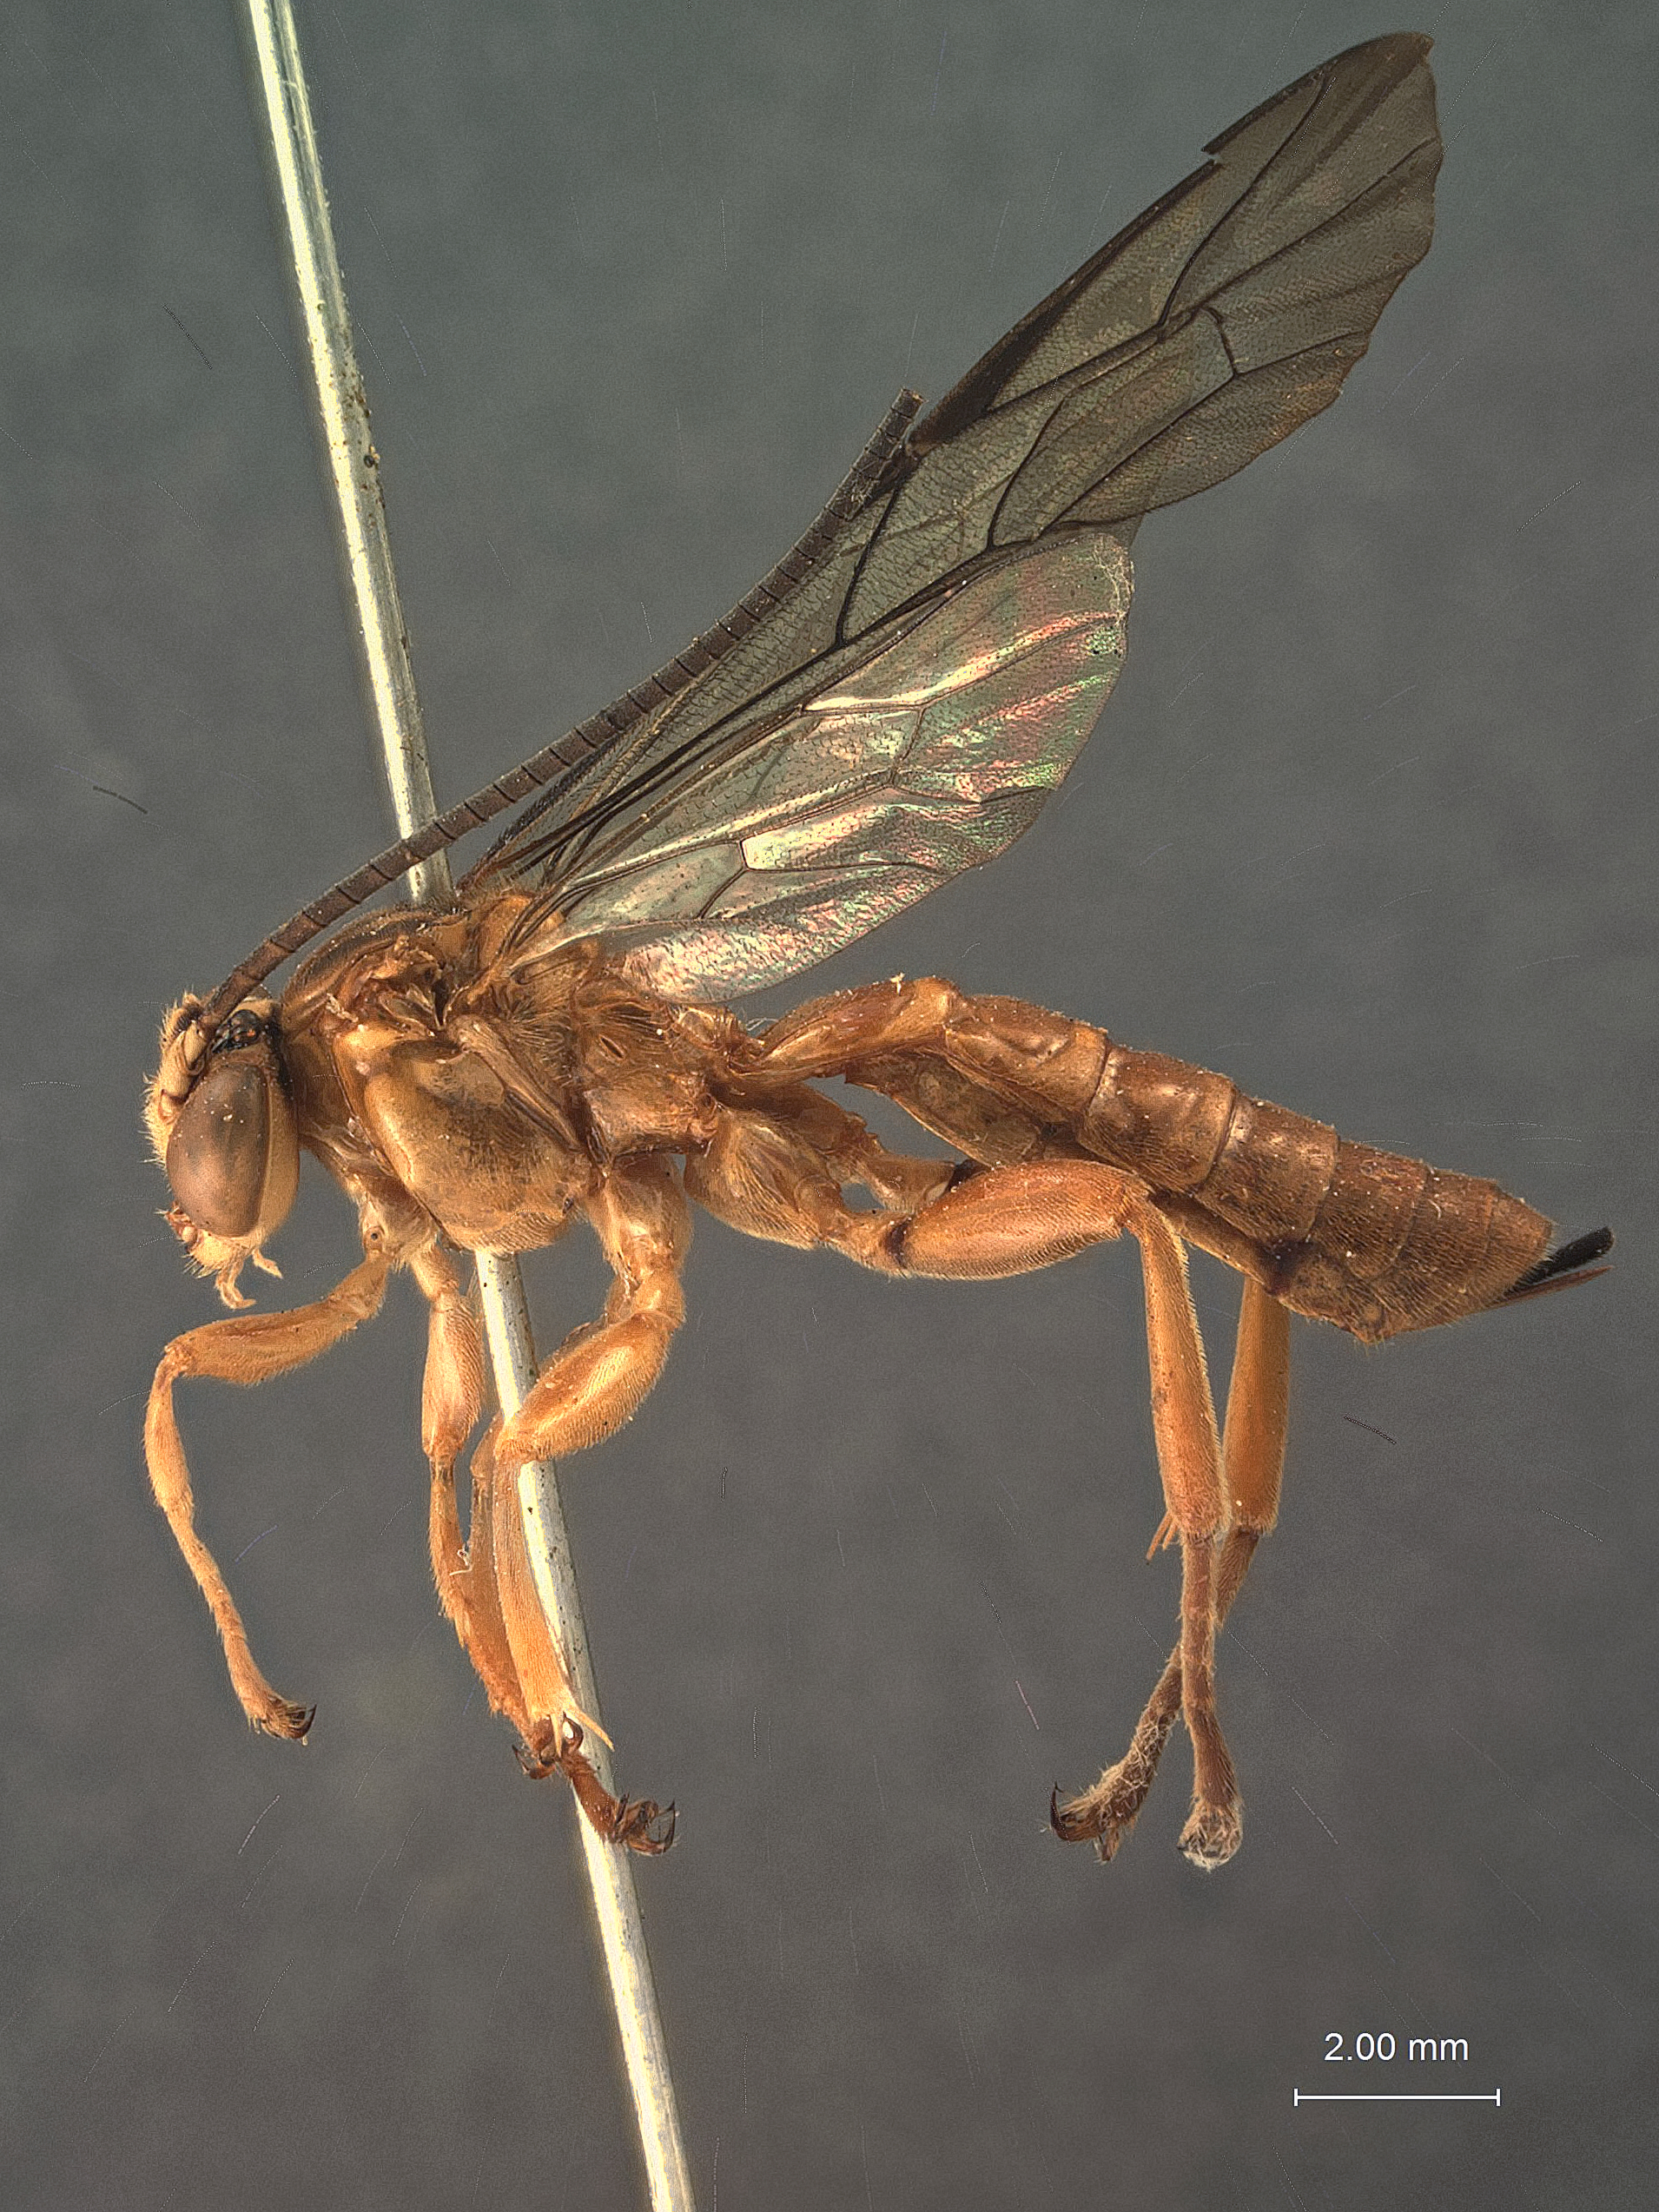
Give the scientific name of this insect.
Theronia compressa
